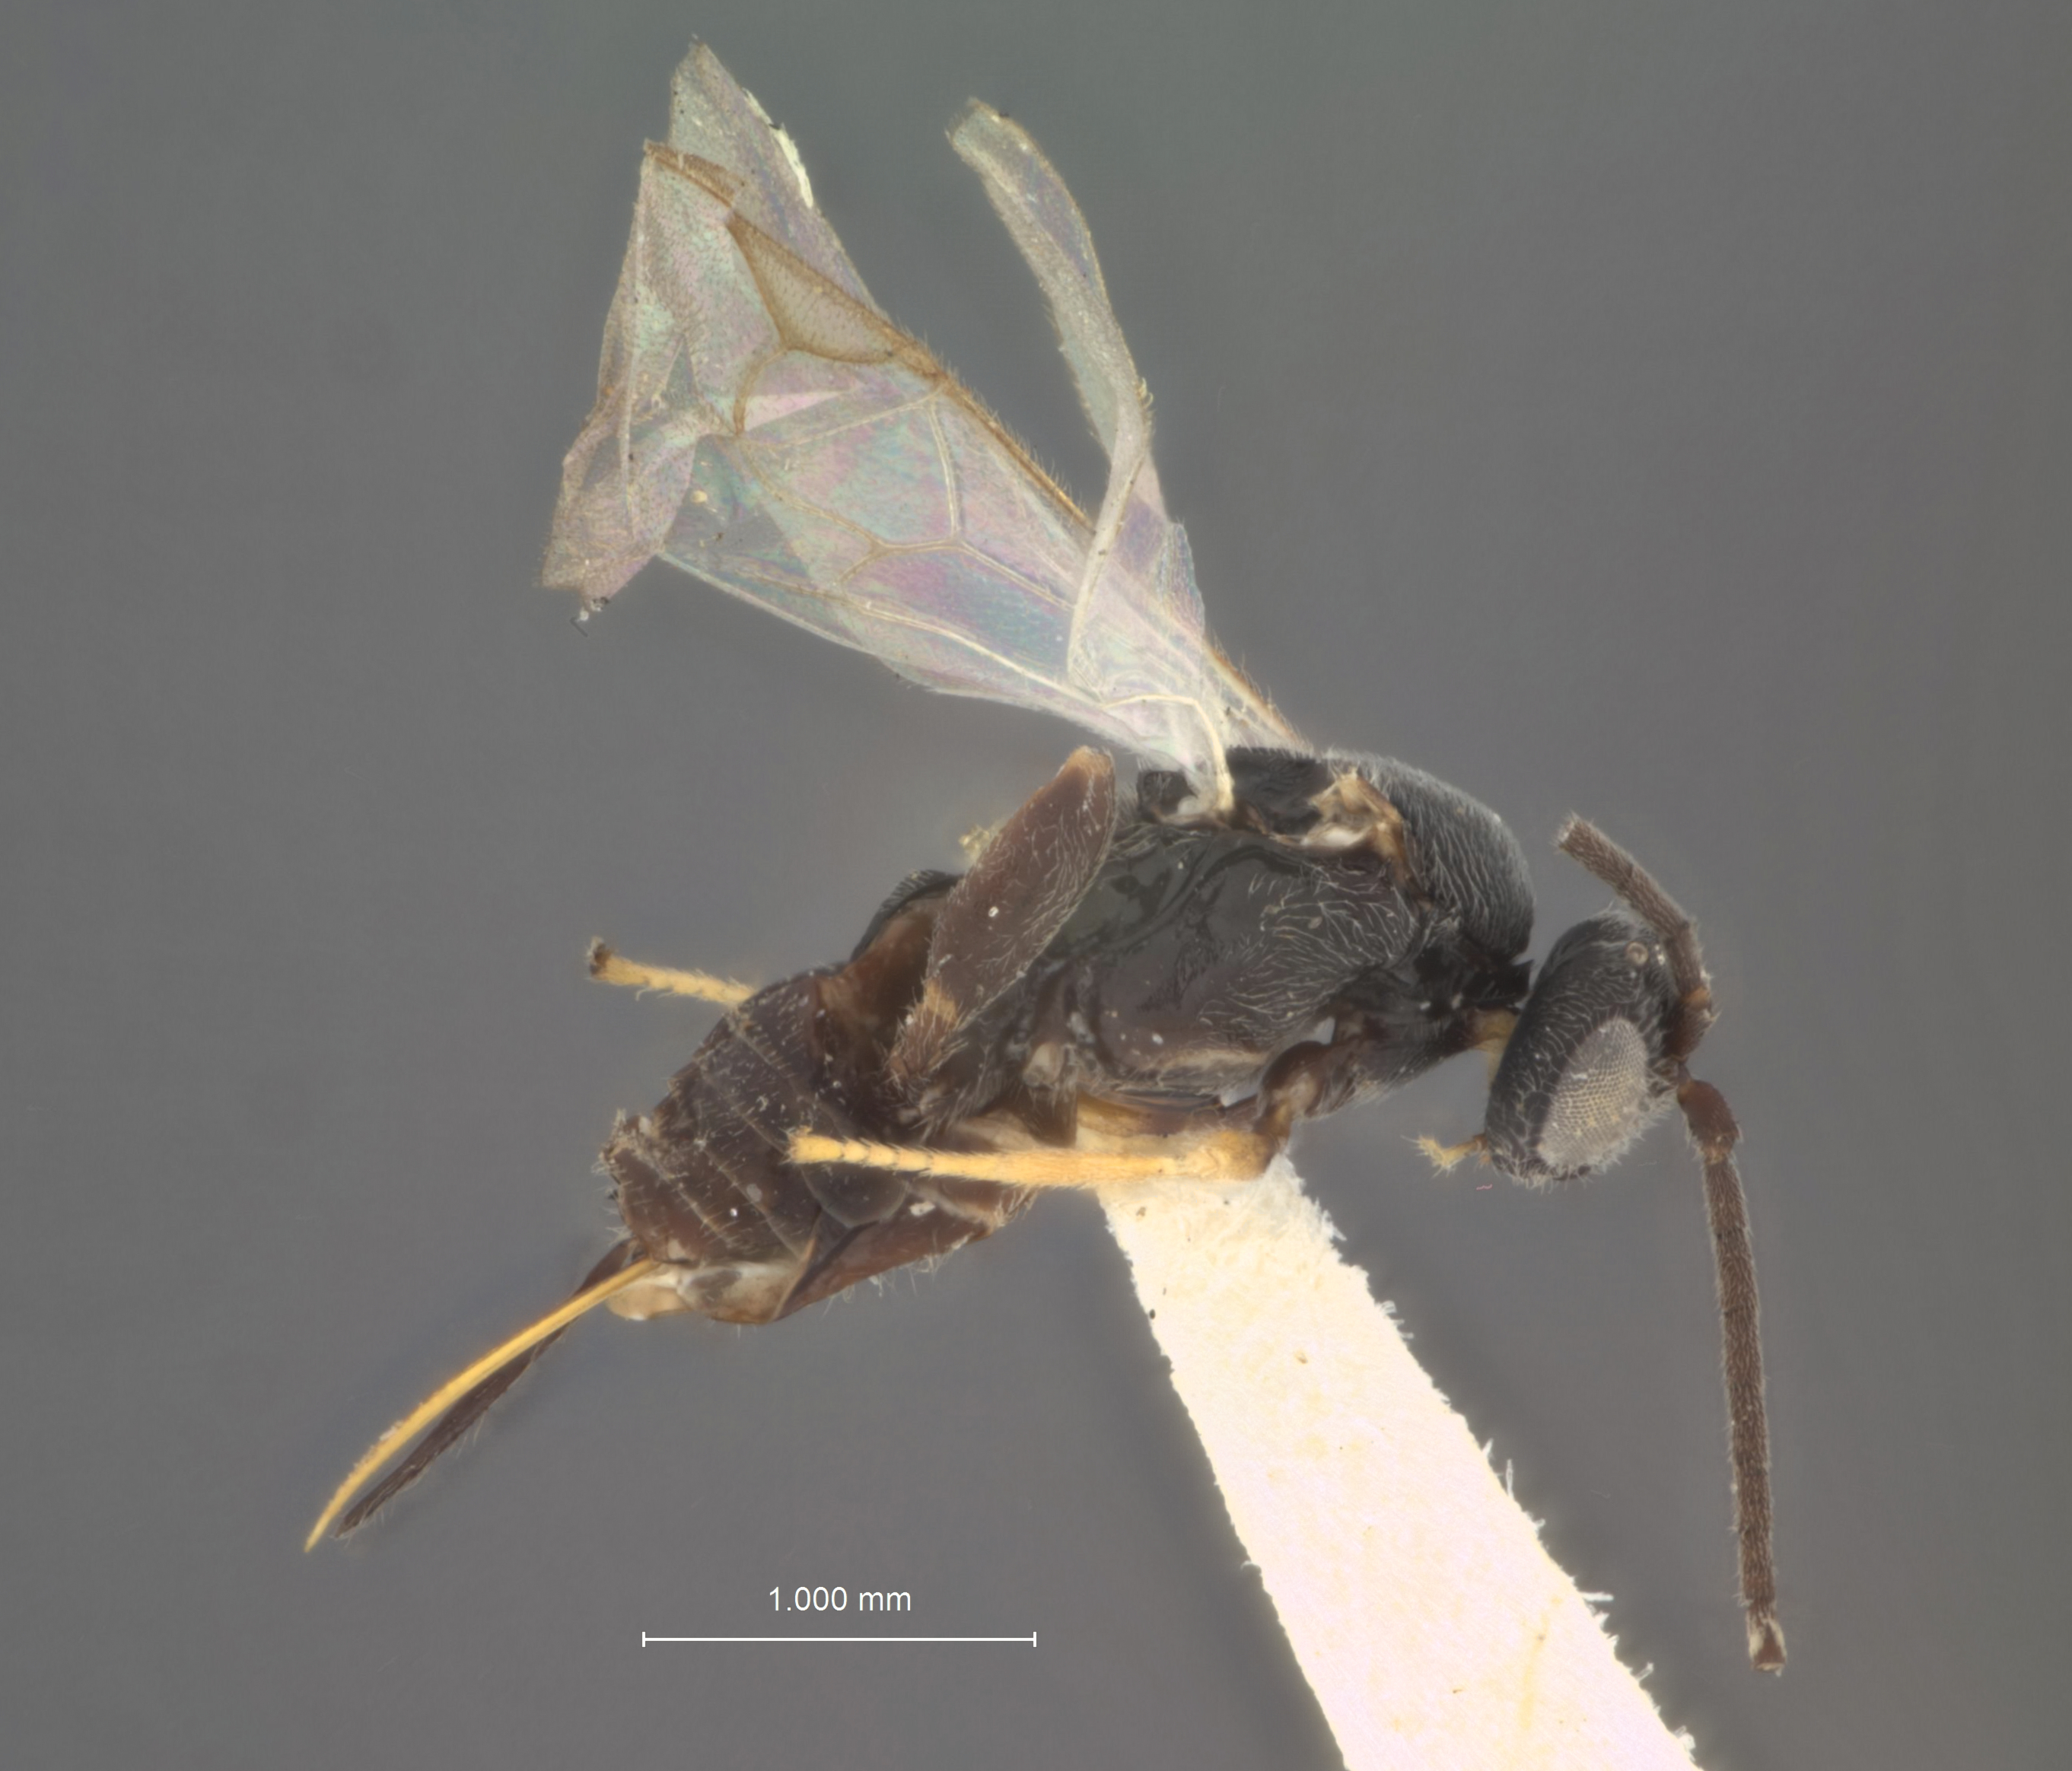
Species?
Apanteles homonae
